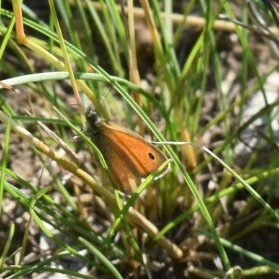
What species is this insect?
Coenonympha pamphilus
